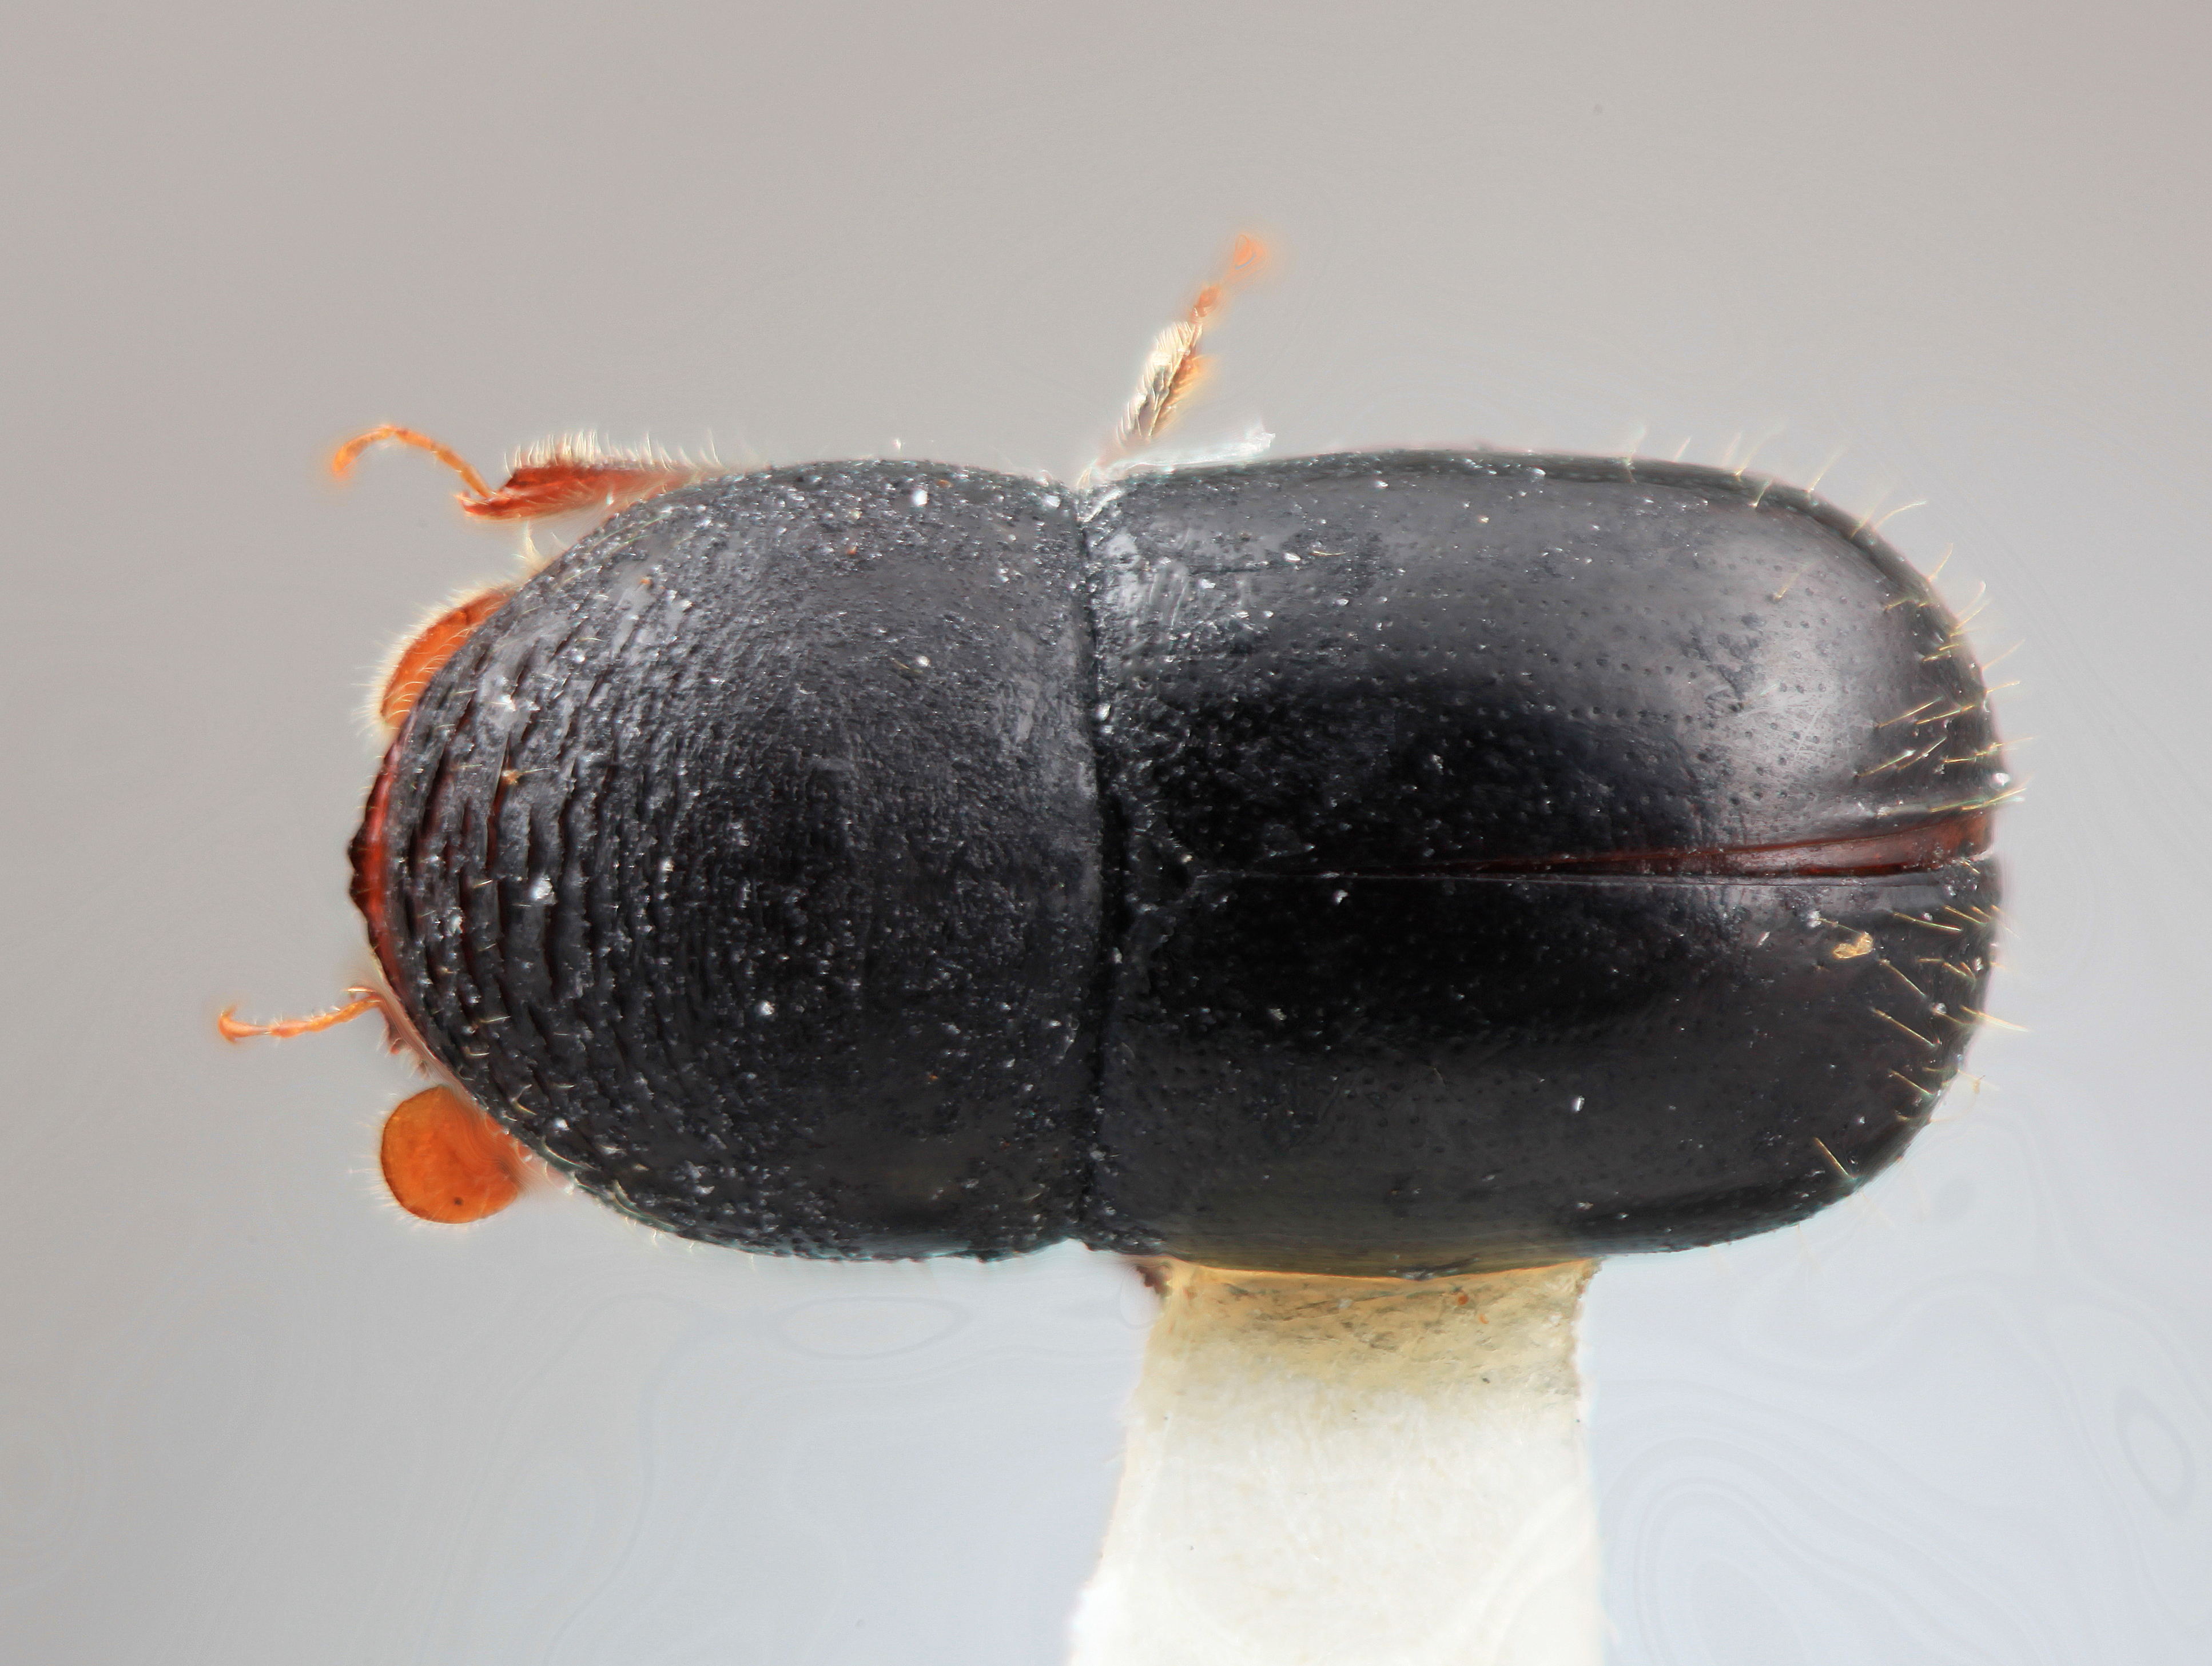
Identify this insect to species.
Corthylus pinguis
